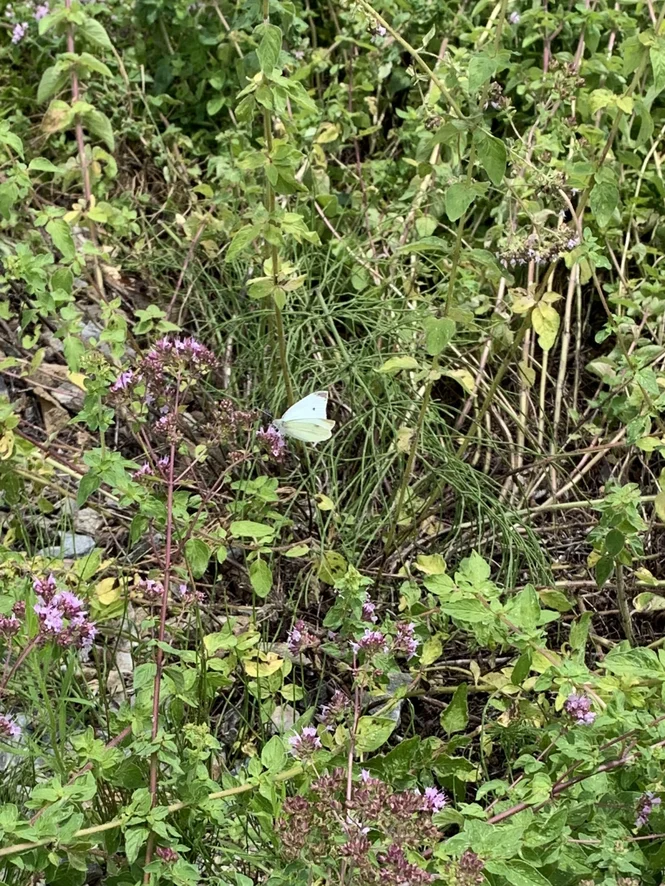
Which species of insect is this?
Pieris rapae
